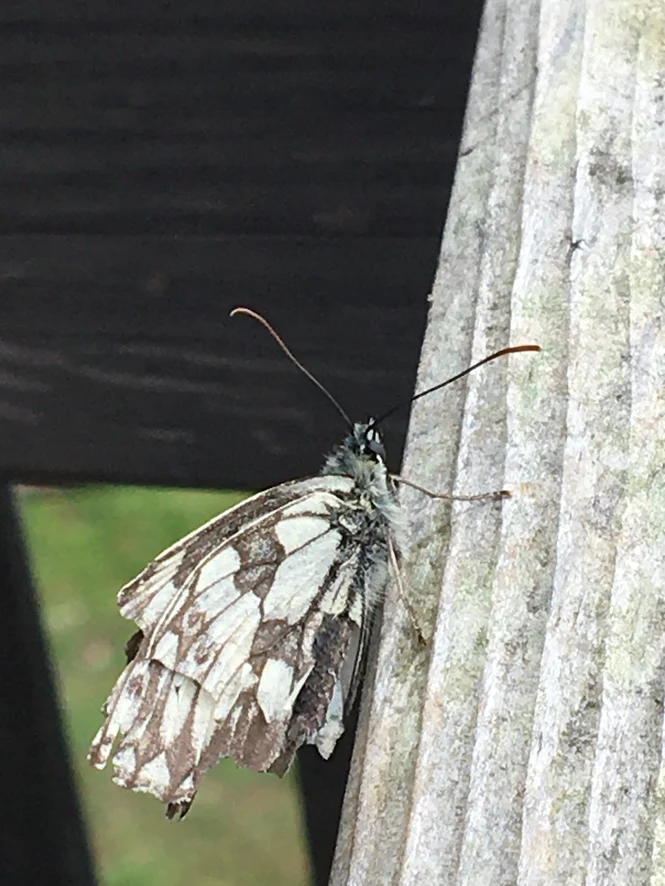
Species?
Melanargia galathea
